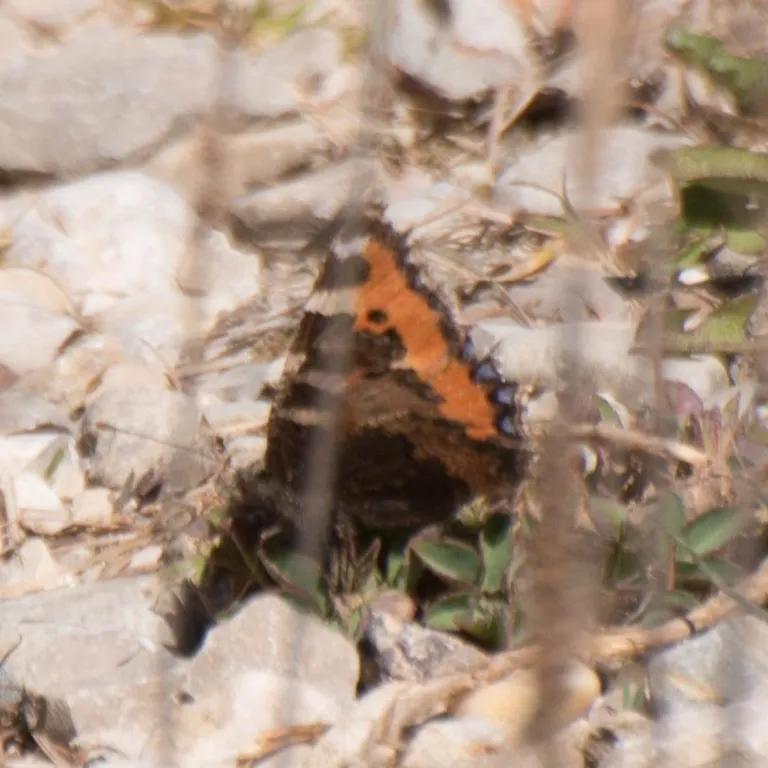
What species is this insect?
Aglais urticae
